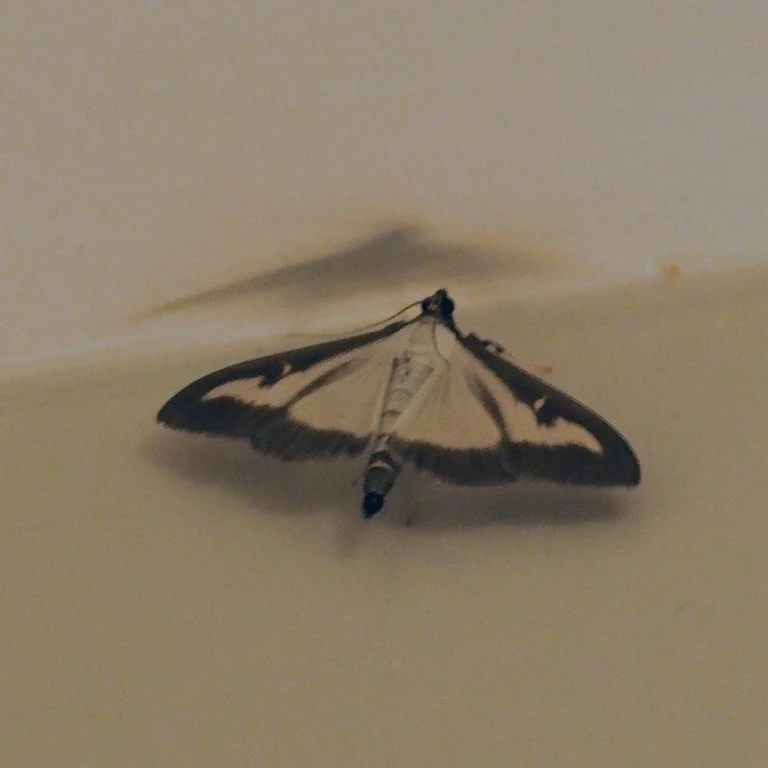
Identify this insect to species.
Cydalima perspectalis
